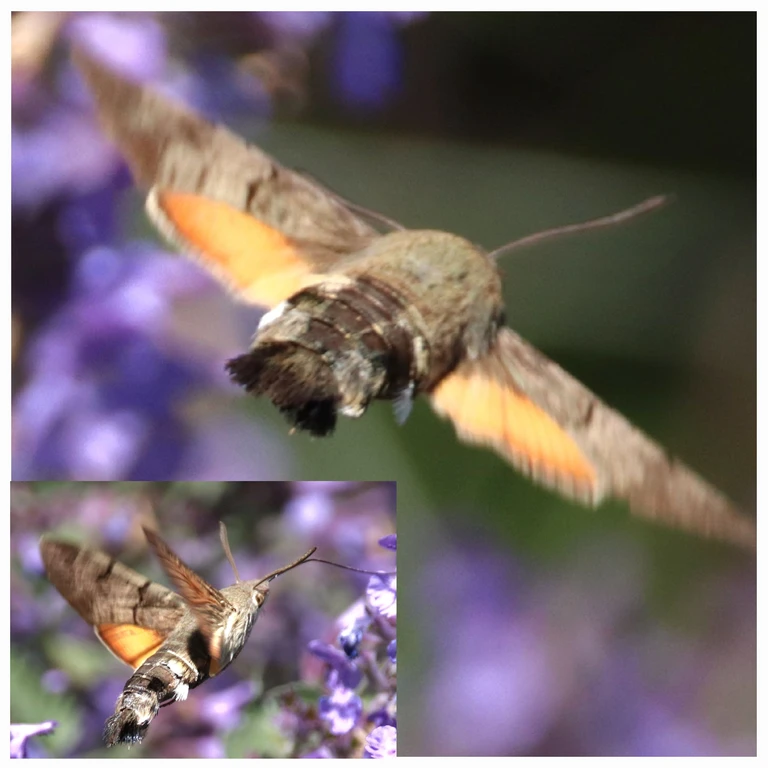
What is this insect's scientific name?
Macroglossum stellatarum
